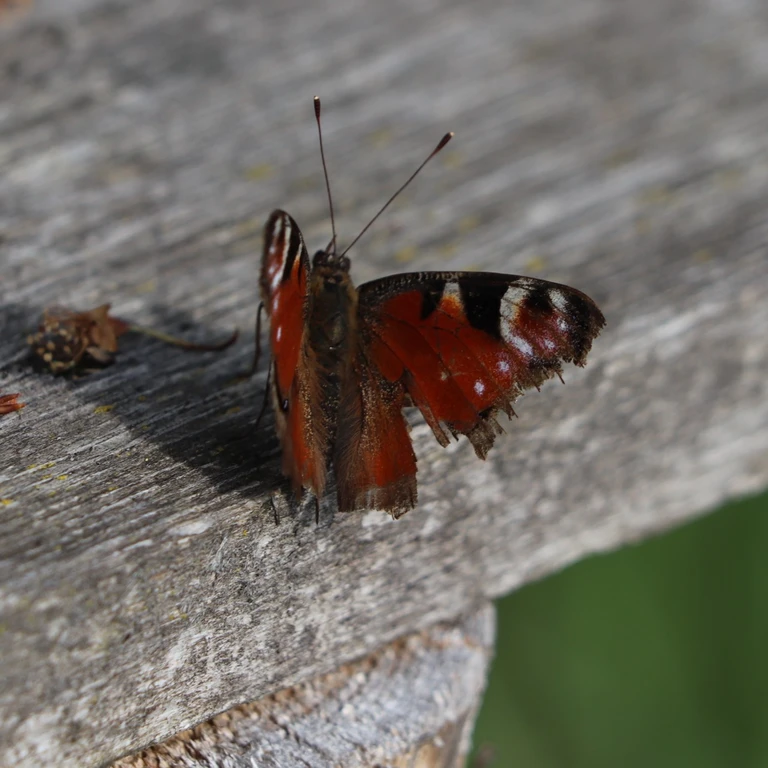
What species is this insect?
Aglais io
